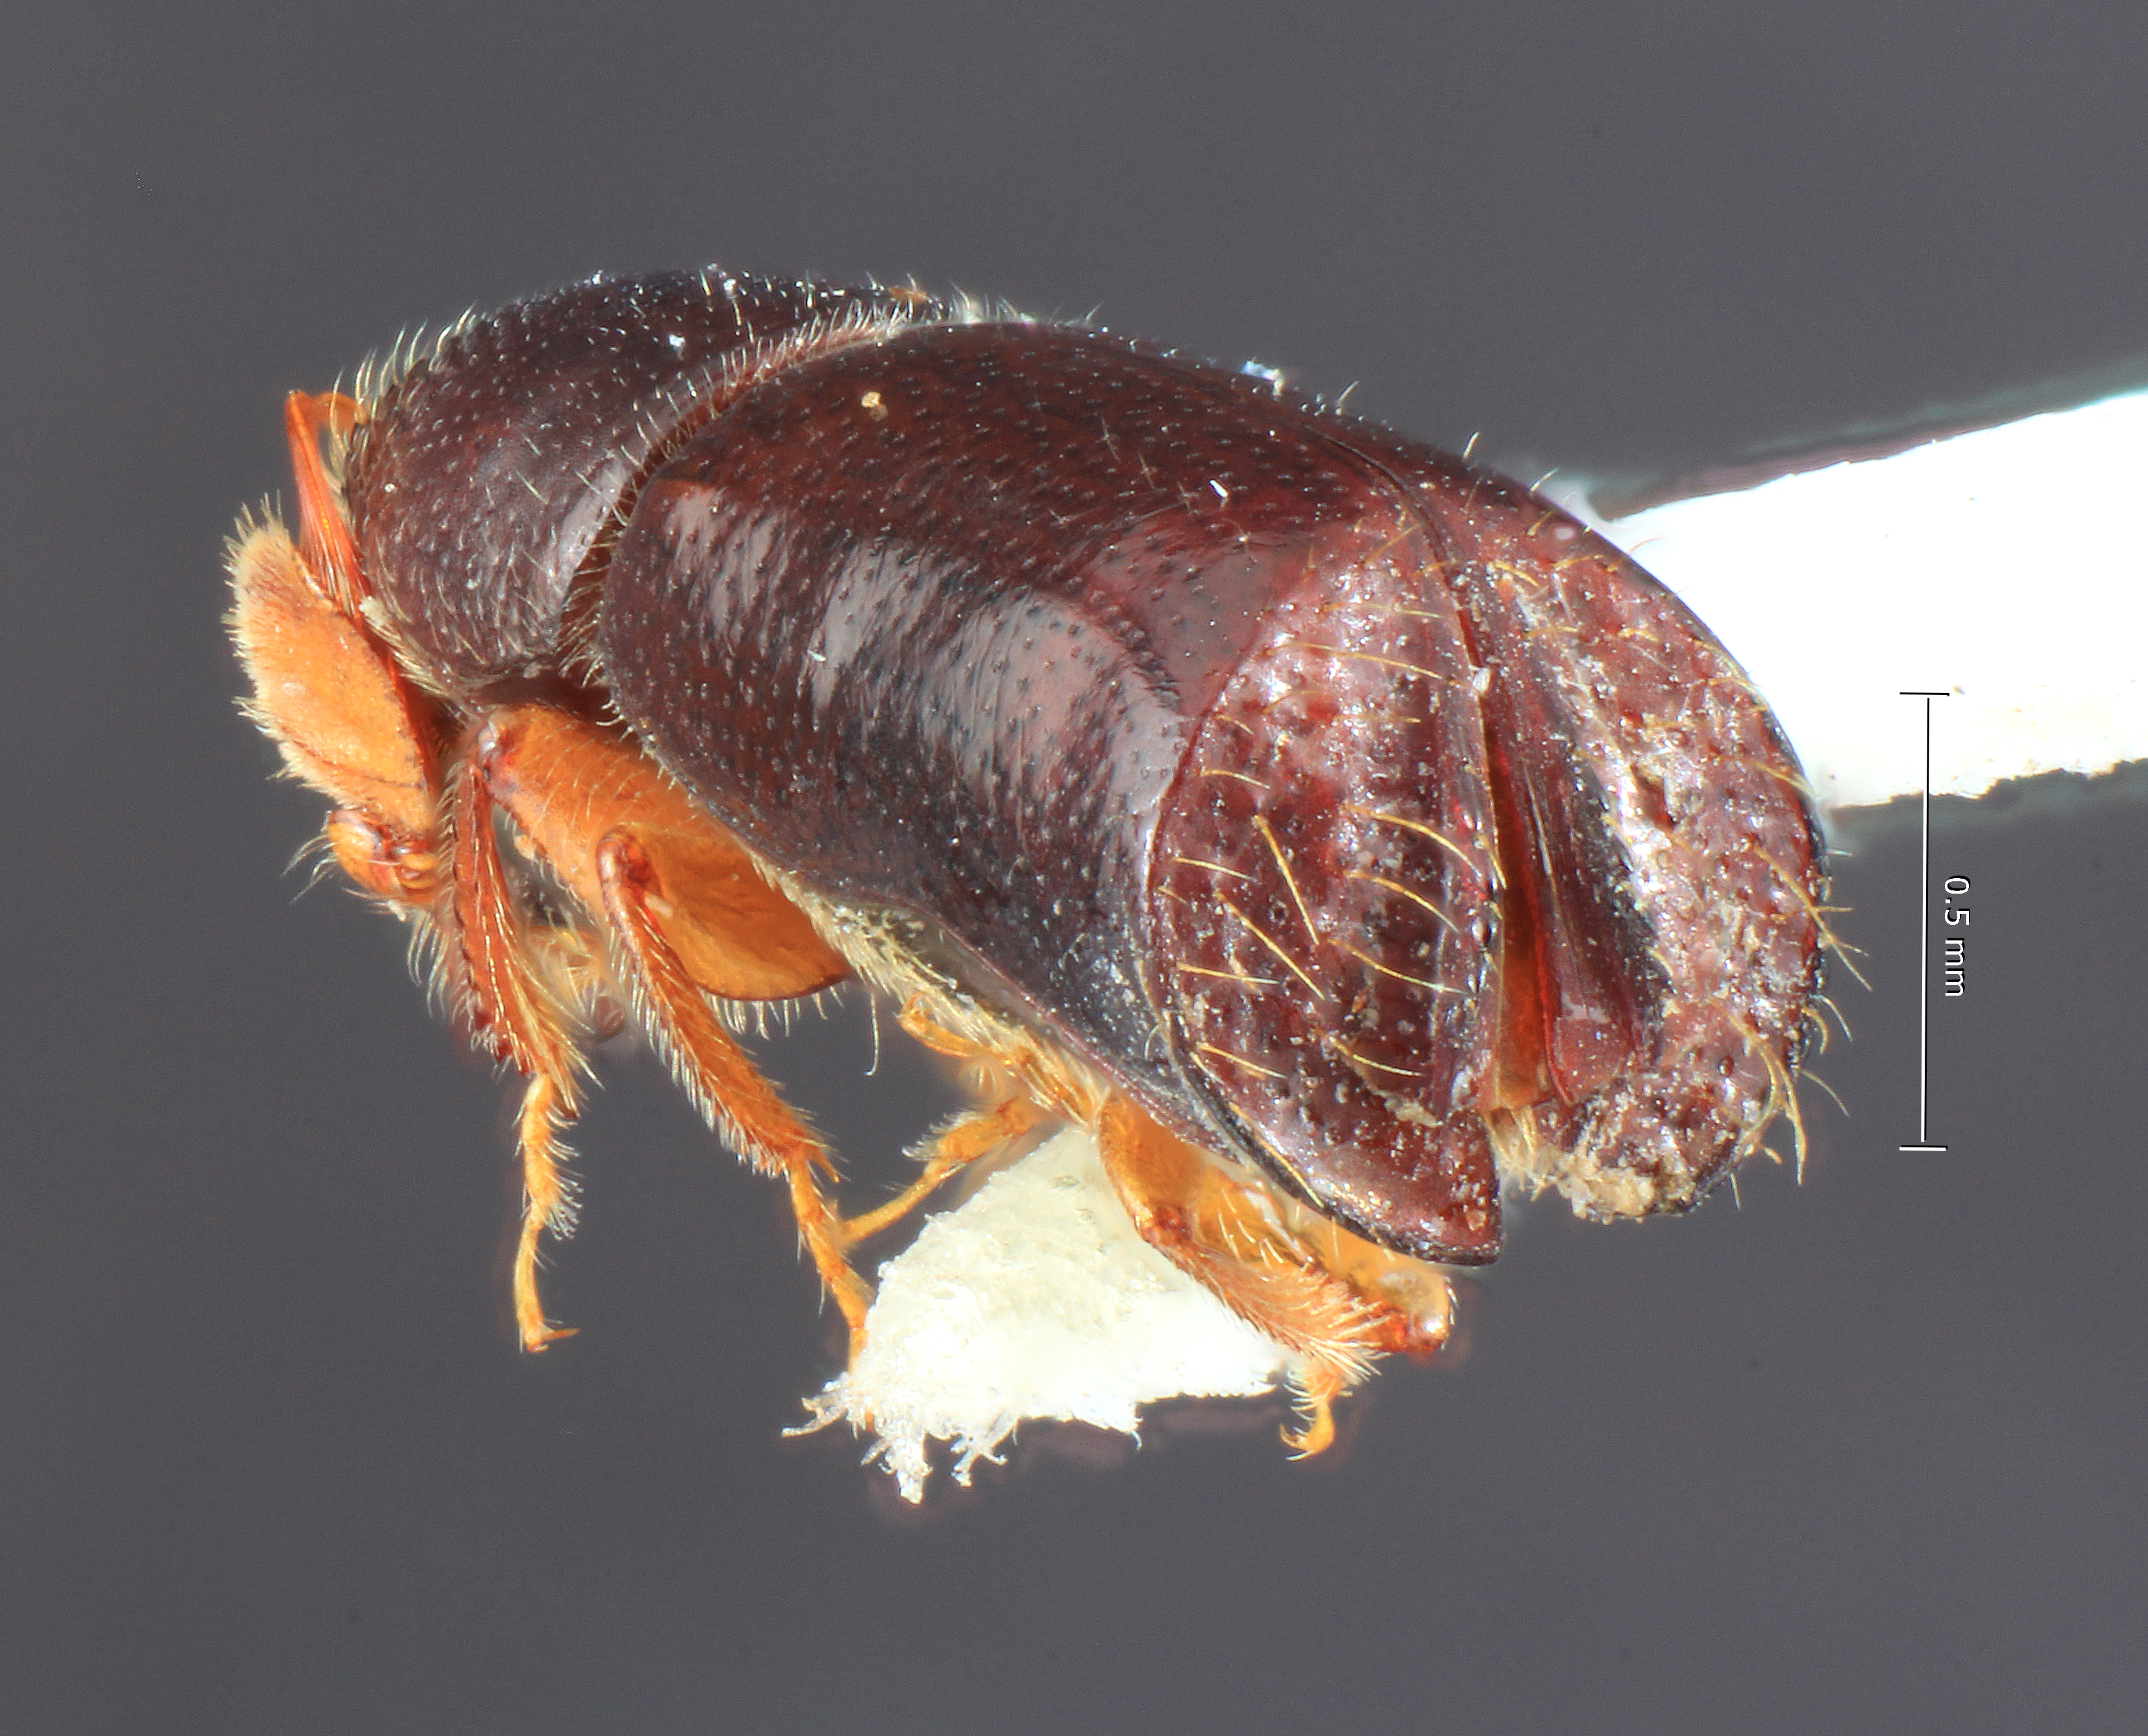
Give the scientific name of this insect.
Corthylus additus
